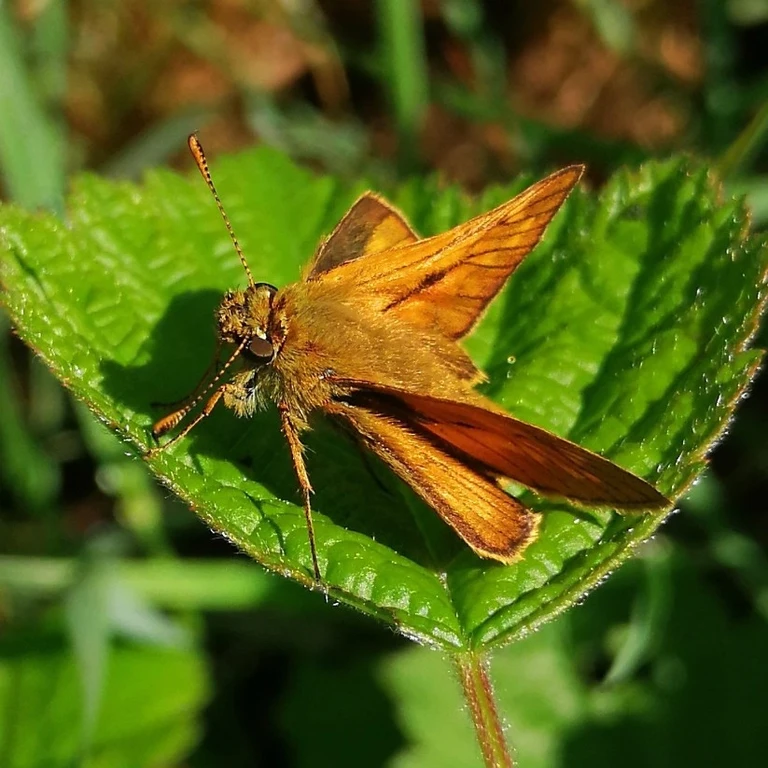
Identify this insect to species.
Ochlodes sylvanus (also Ochlodes venata)
